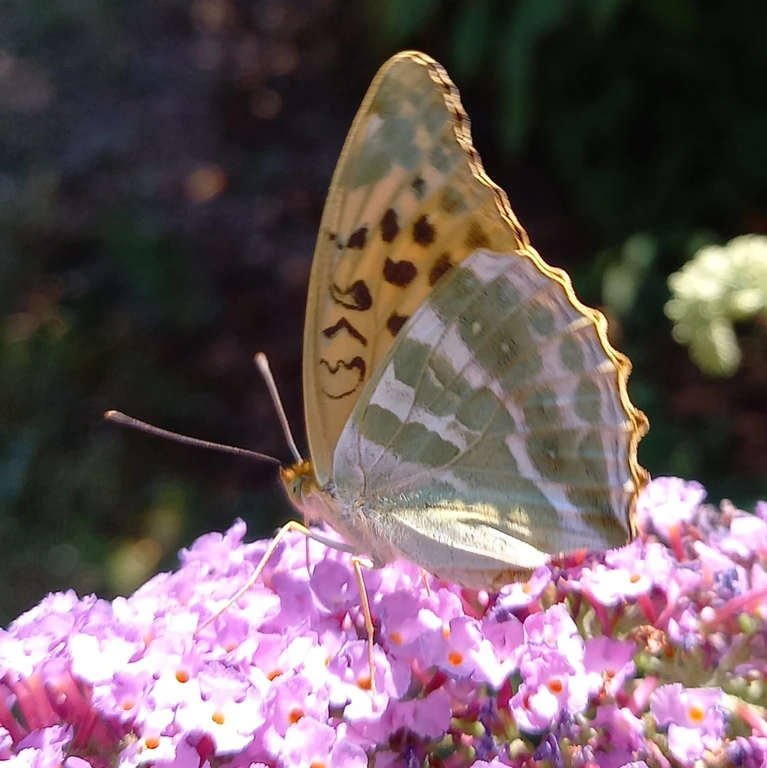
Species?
Argynnis paphia
